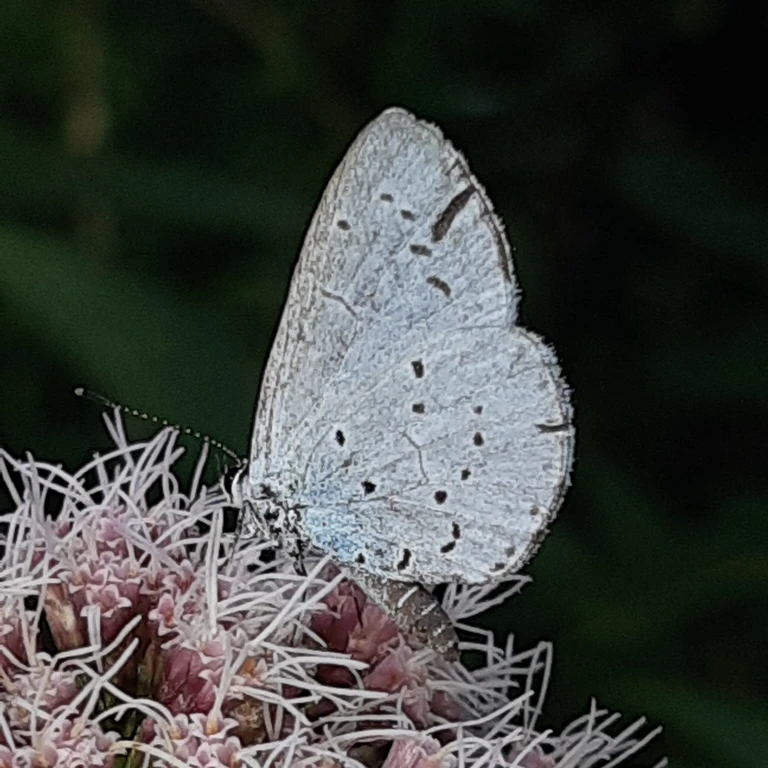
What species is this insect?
Celastrina argiolus
